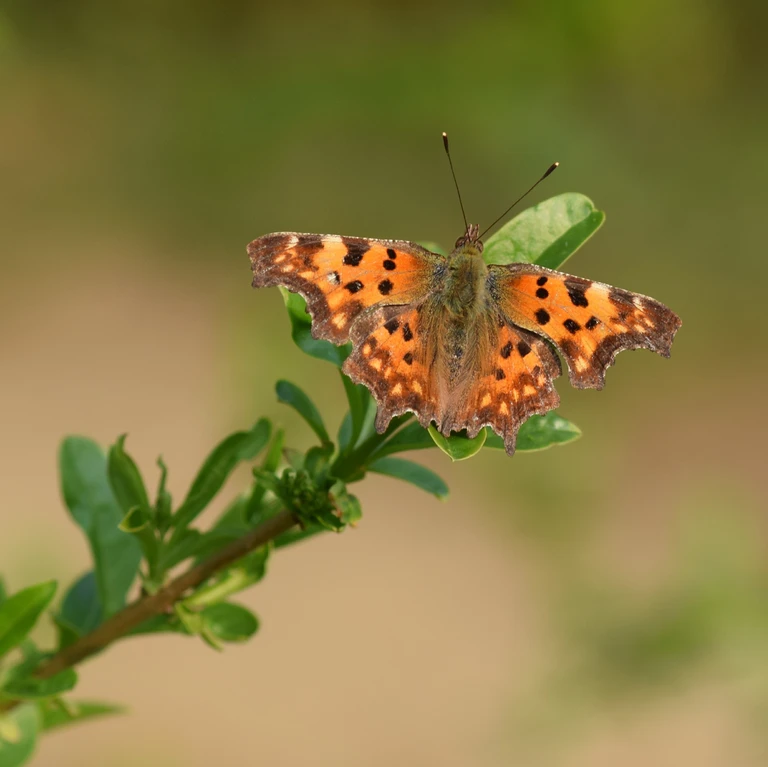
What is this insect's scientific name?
Polygonia c-album
